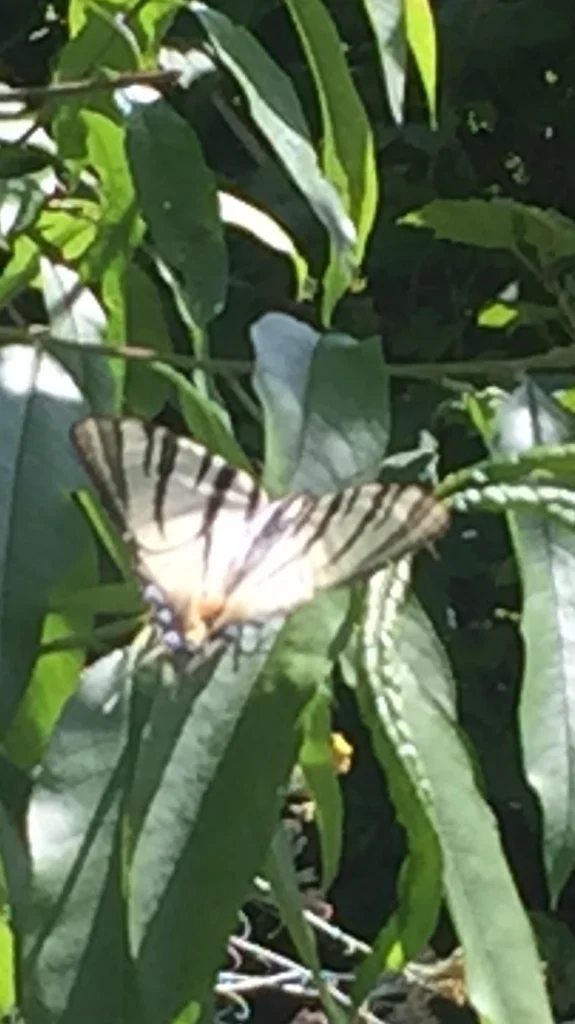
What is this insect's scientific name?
Iphiclides podalirius
